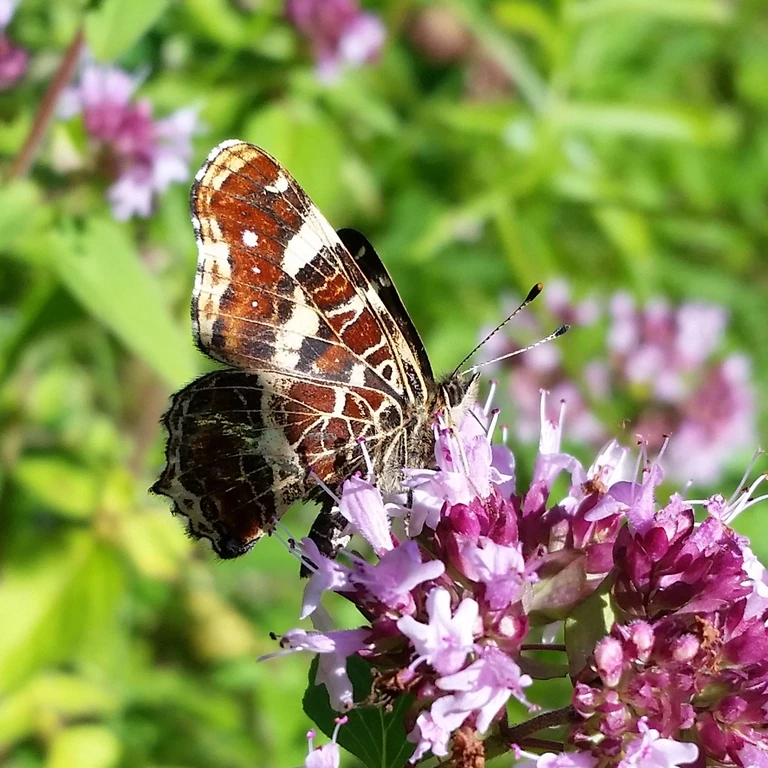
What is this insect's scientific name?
Araschnia levana
